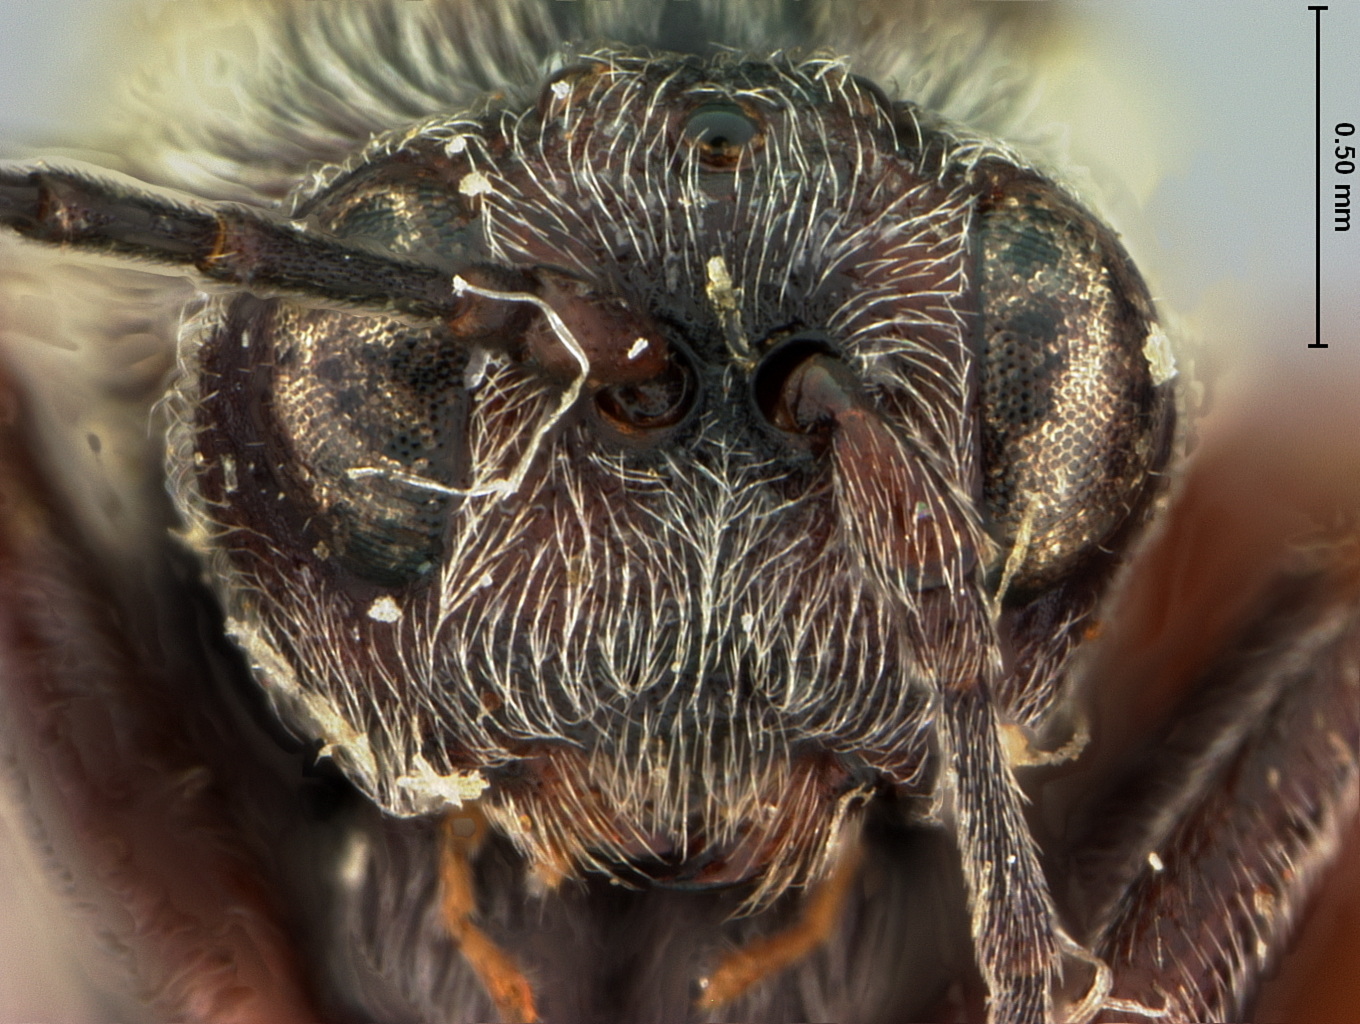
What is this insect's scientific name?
Callirhytis maxima
